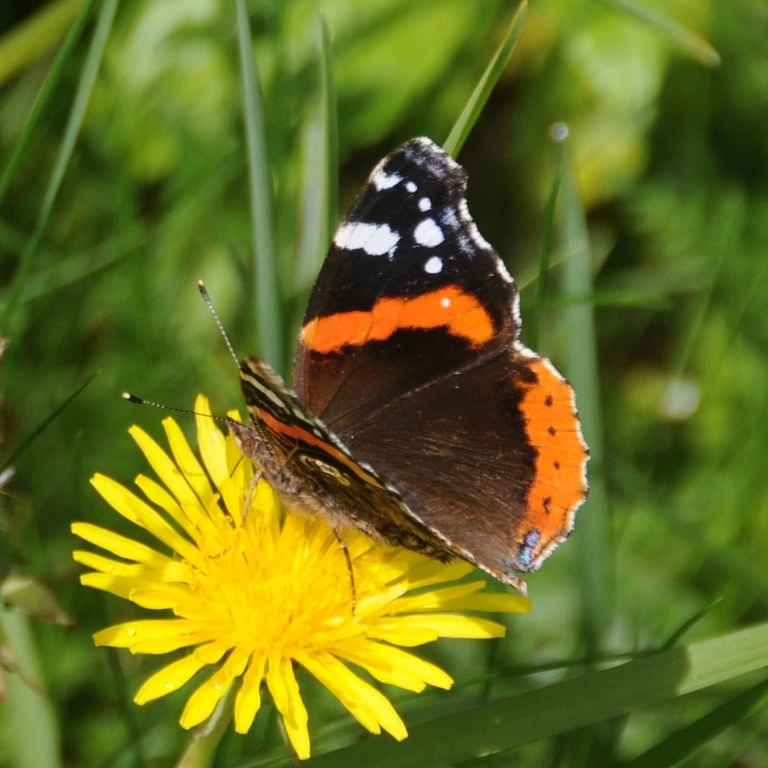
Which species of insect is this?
Vanessa atalanta
